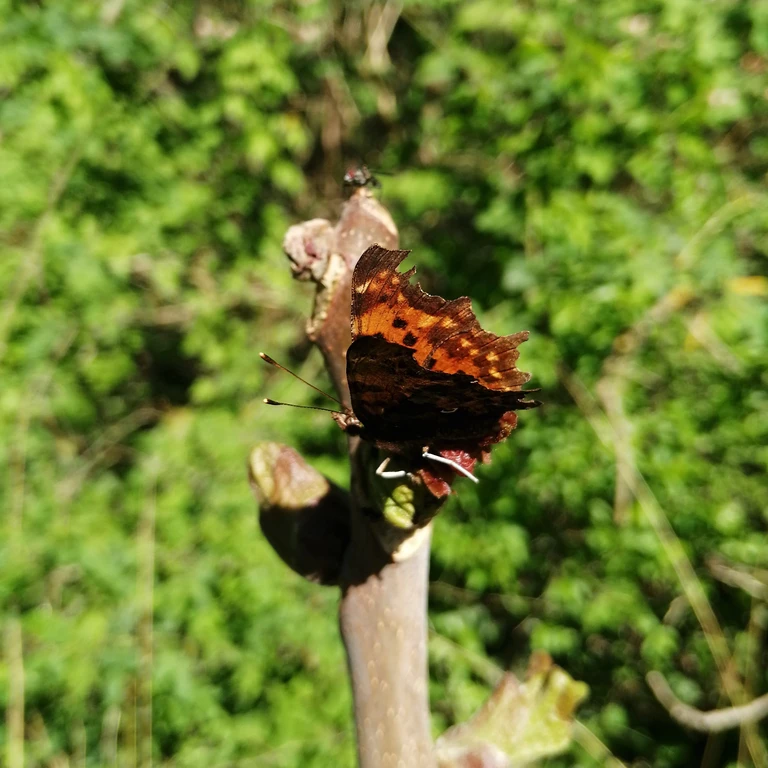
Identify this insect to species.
Polygonia c-album
